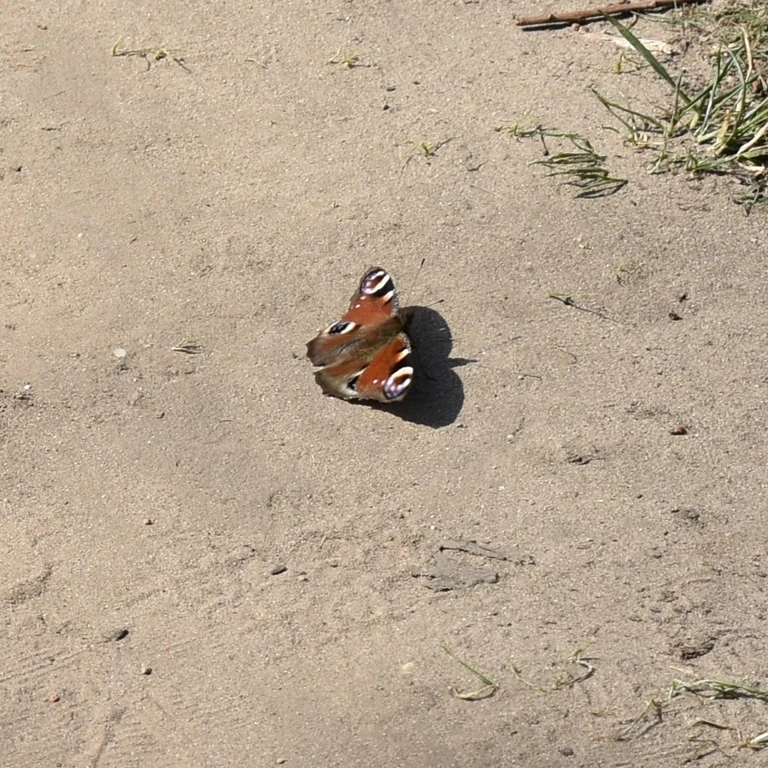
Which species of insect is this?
Aglais io
